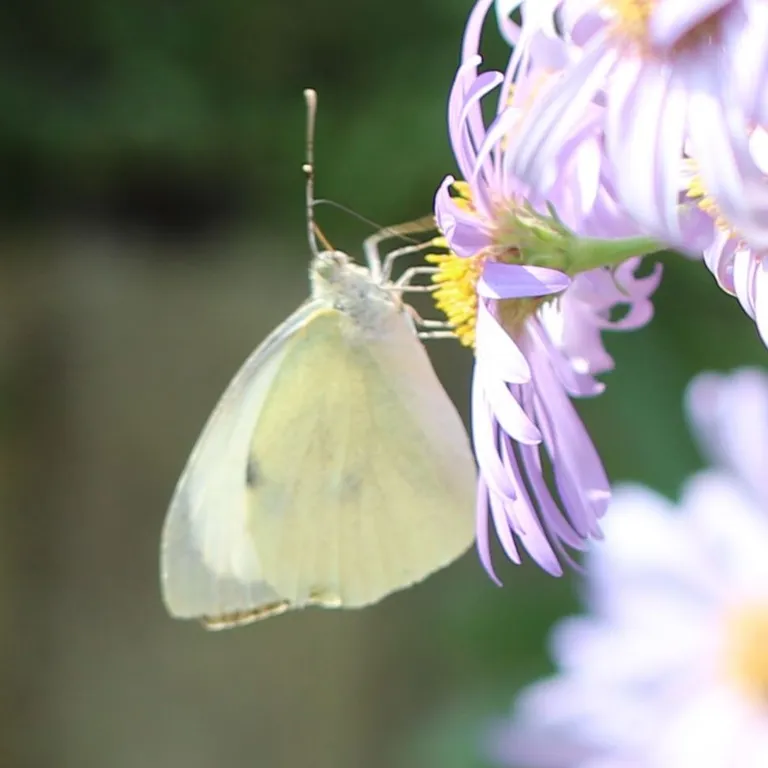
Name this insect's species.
Pieris brassicae
